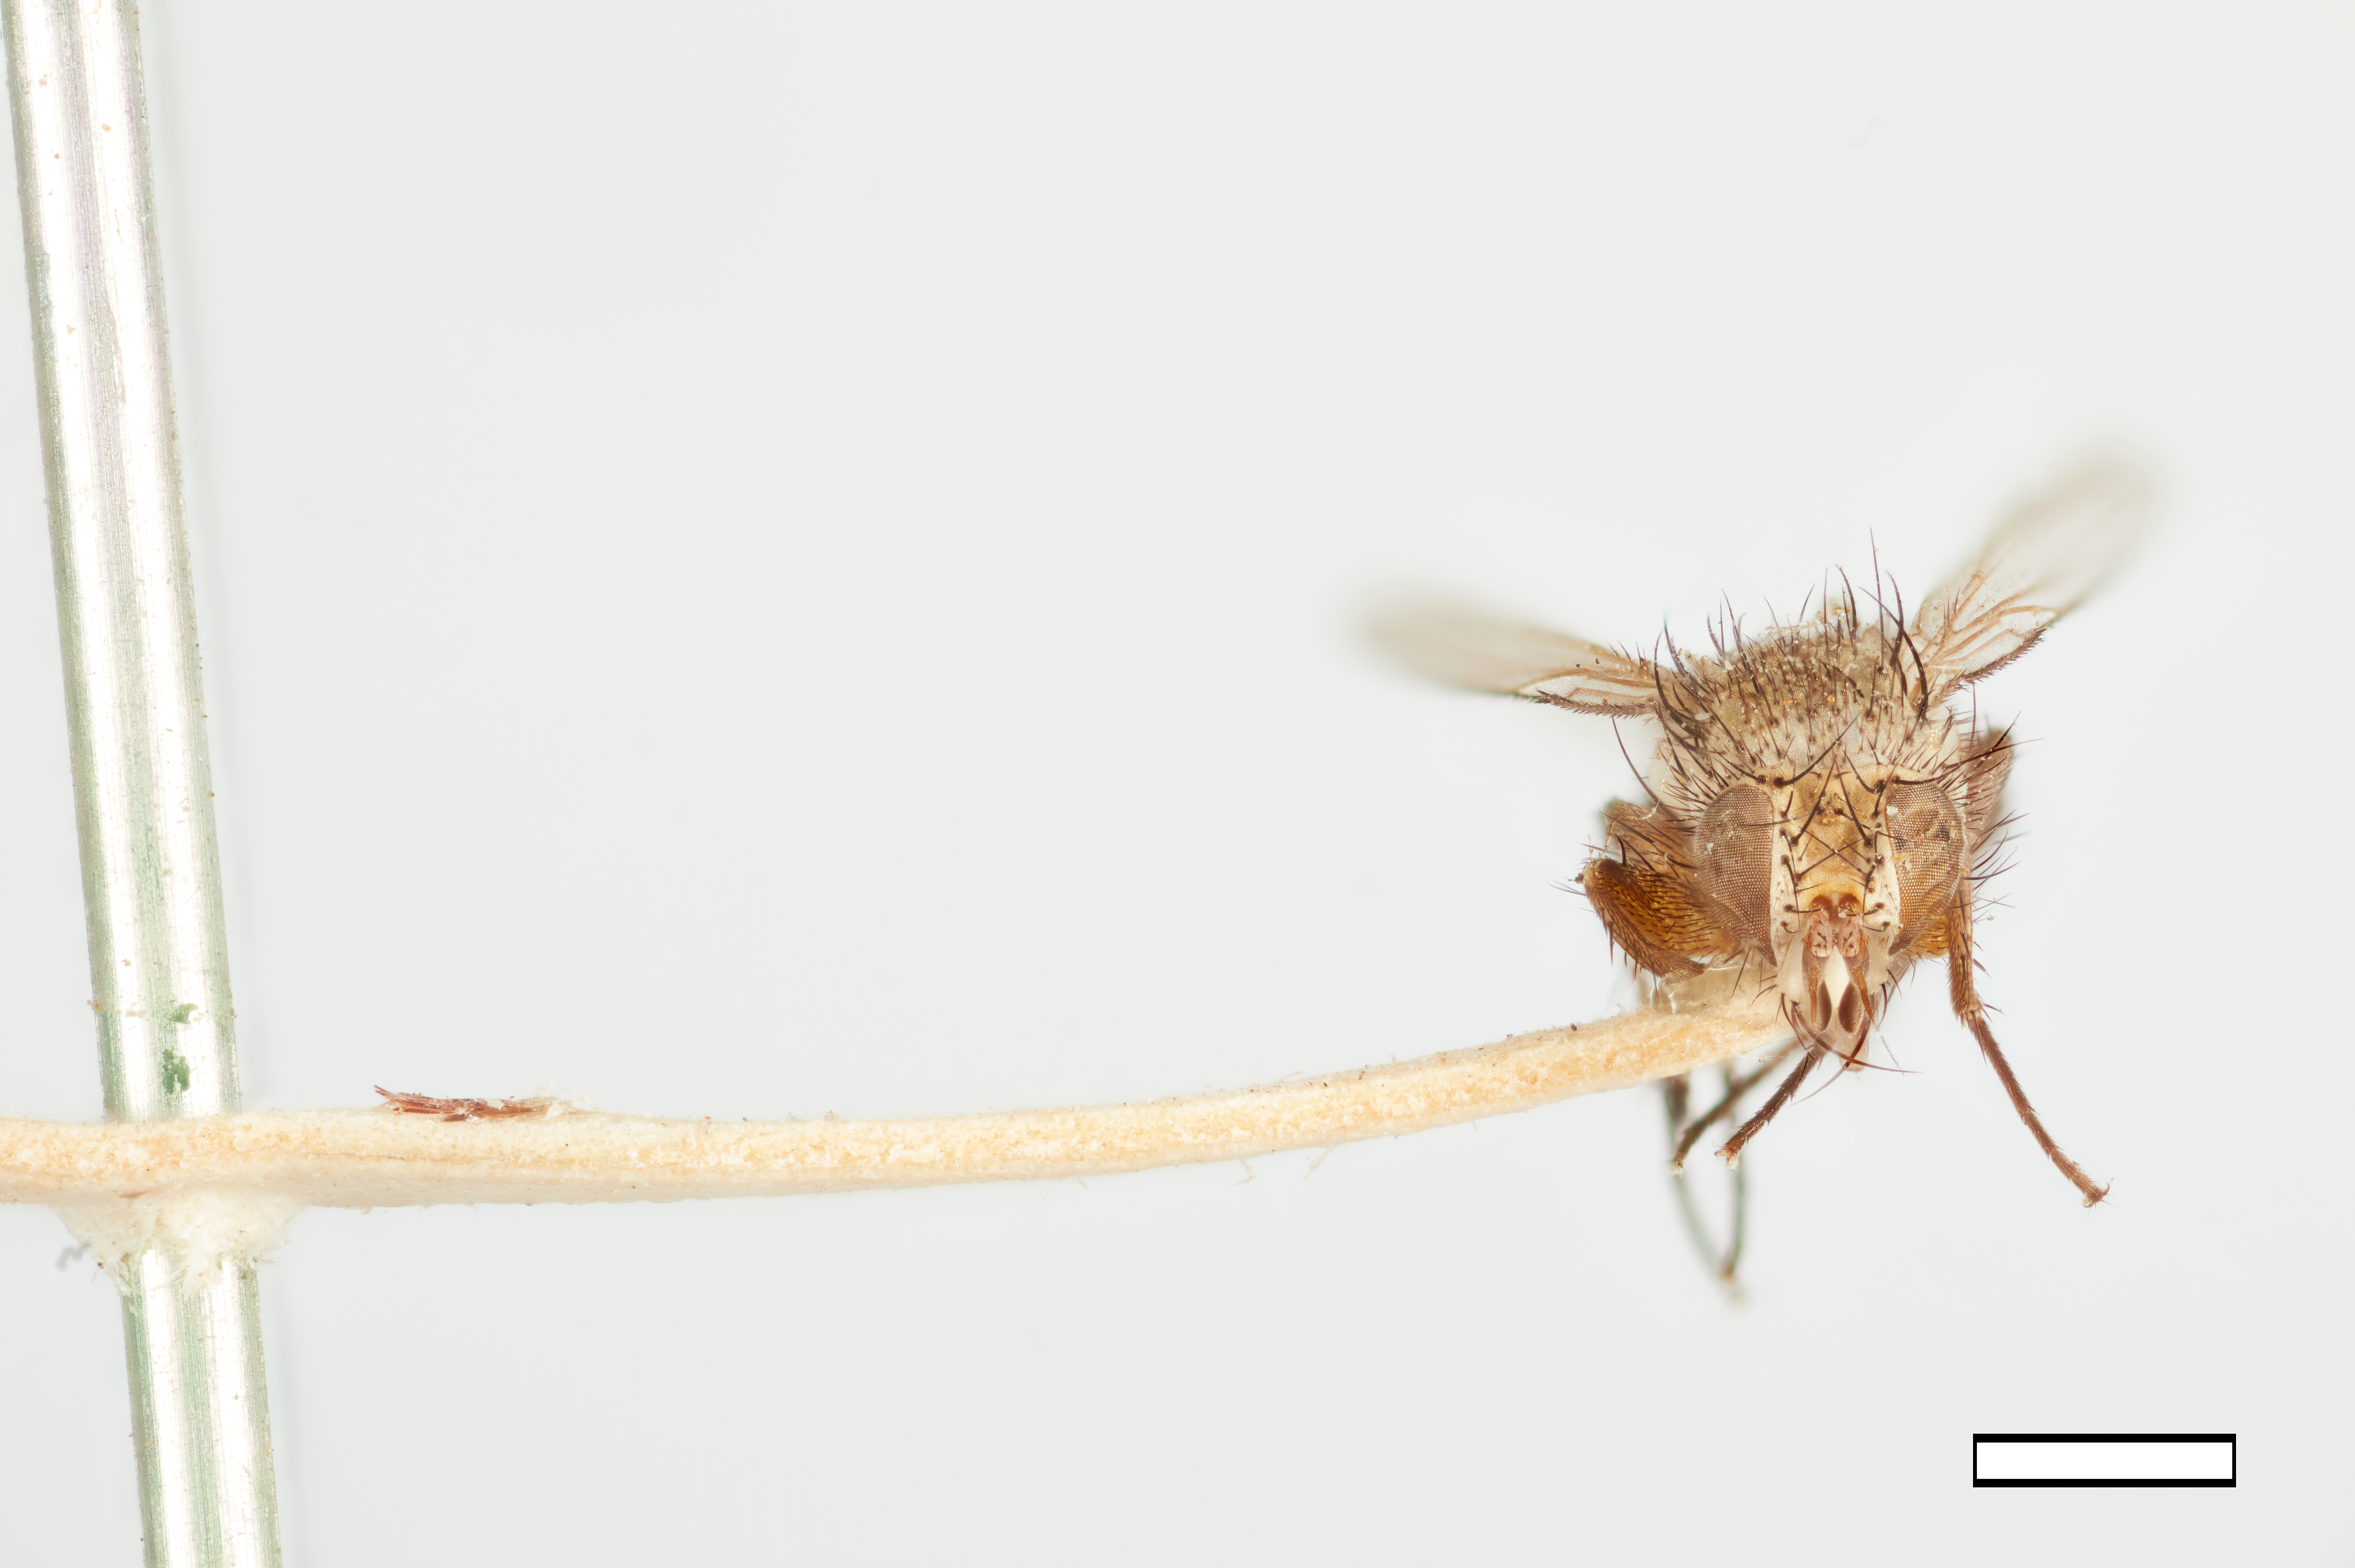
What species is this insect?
Siphona plusiae
